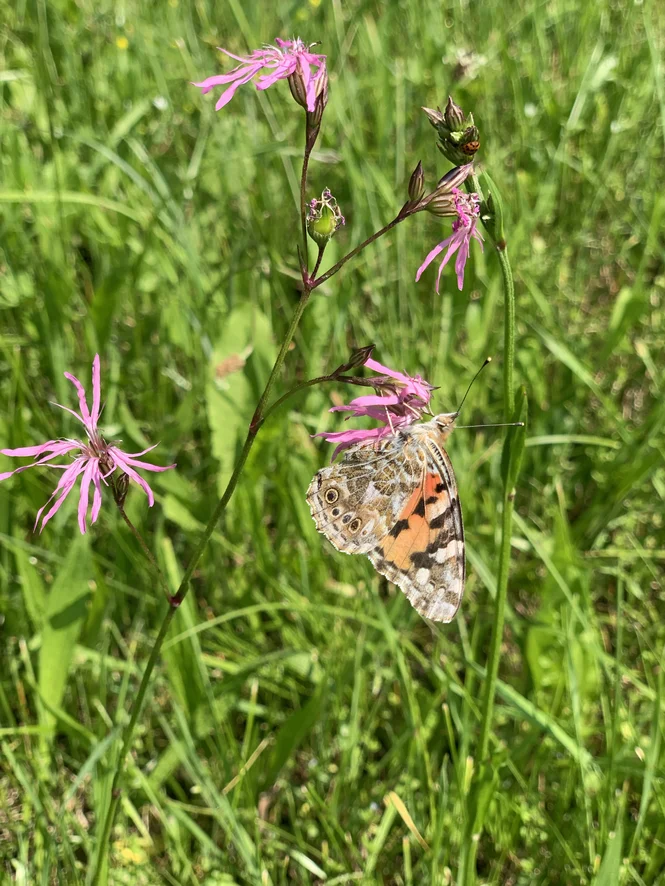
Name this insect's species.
Vanessa cardui
